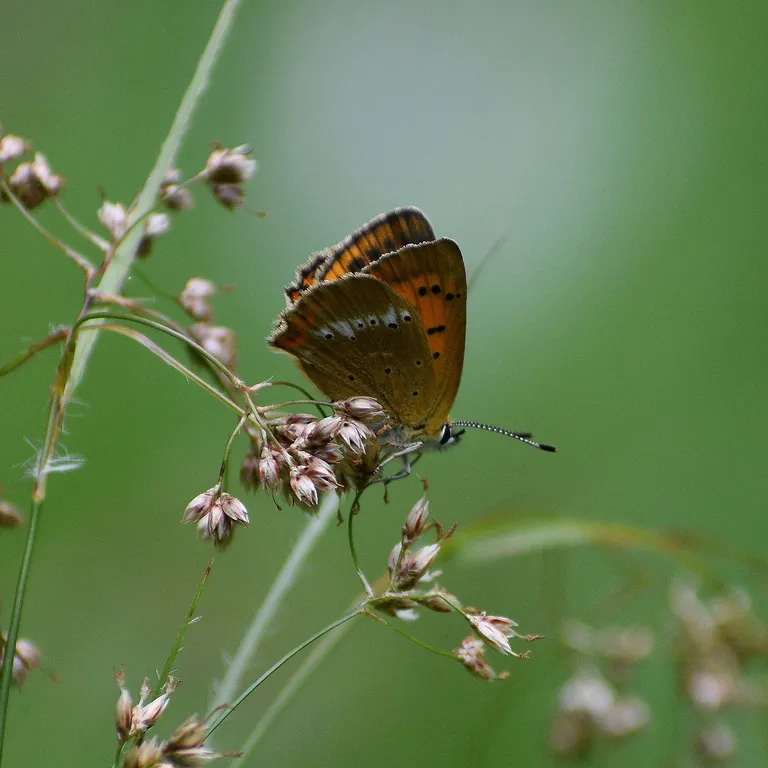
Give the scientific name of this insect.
Lycaena virgaureae
